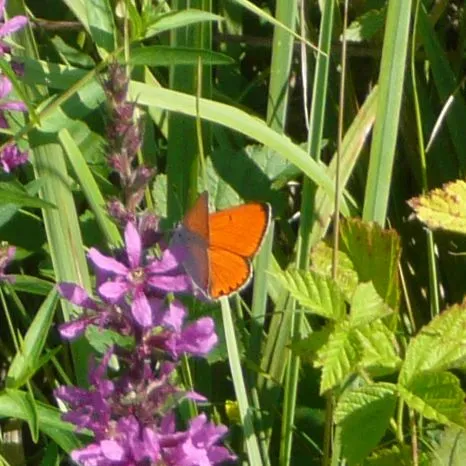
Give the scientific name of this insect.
Lycaena dispar
